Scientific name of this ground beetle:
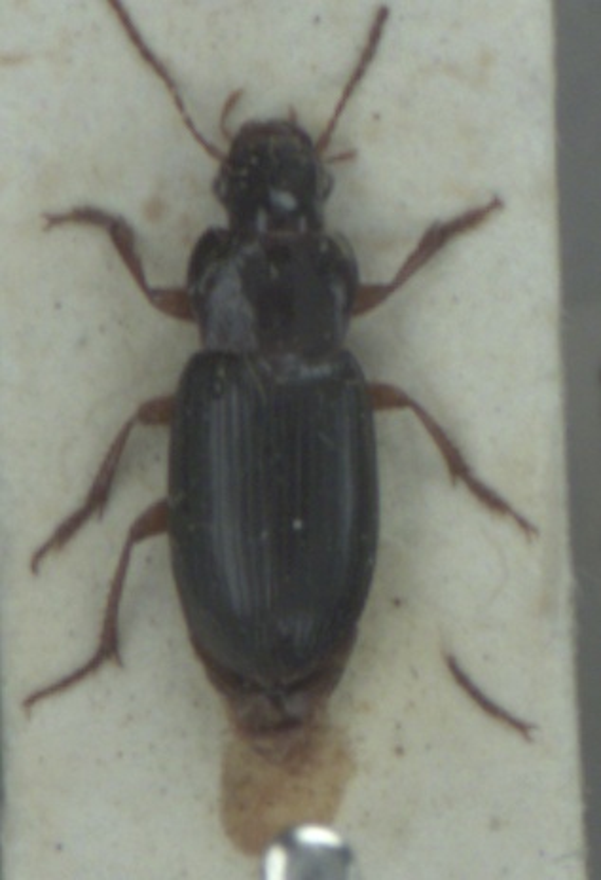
Ophonus rufibarbis
